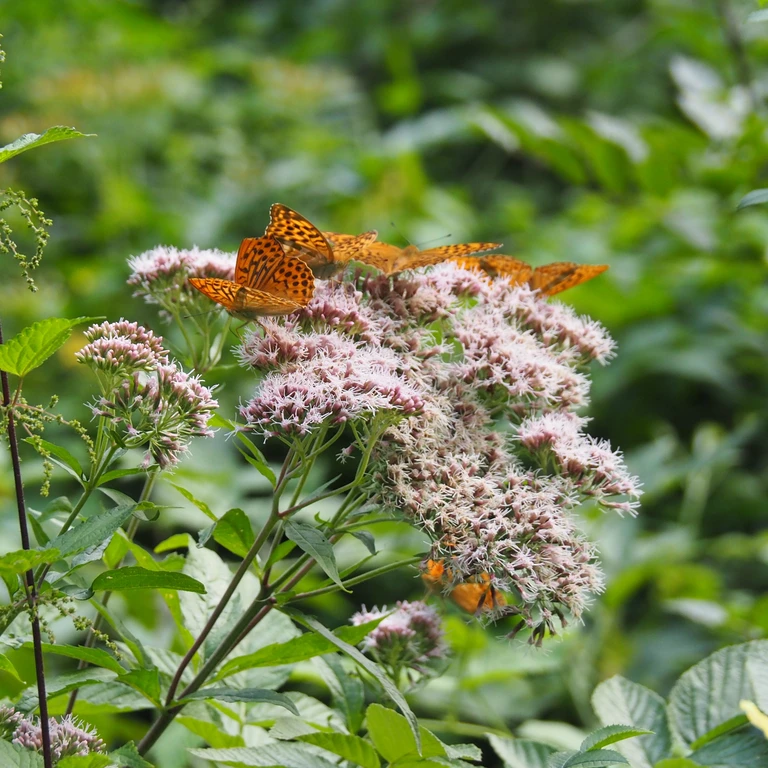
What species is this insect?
Argynnis paphia
